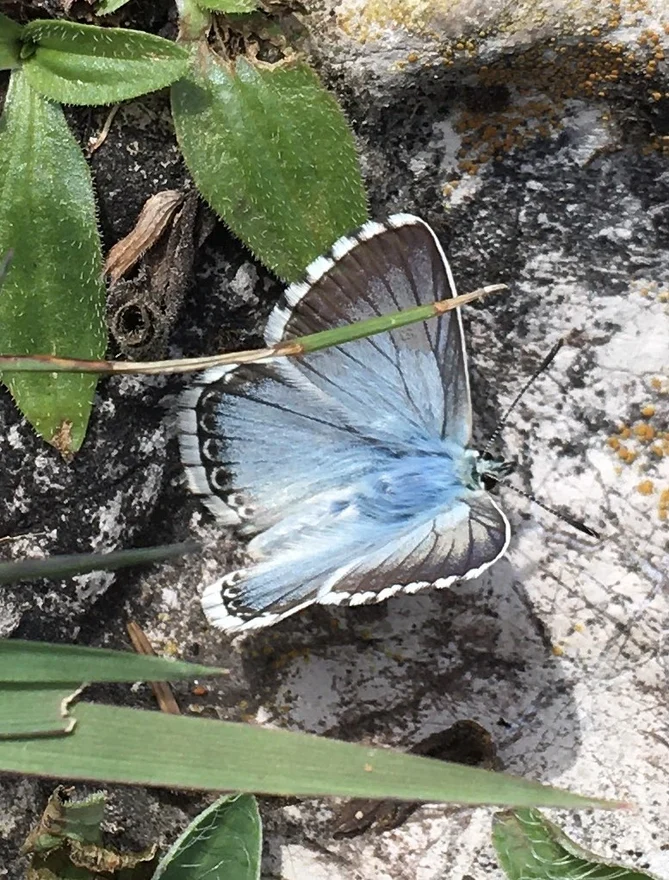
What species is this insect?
Lysandra coridon
